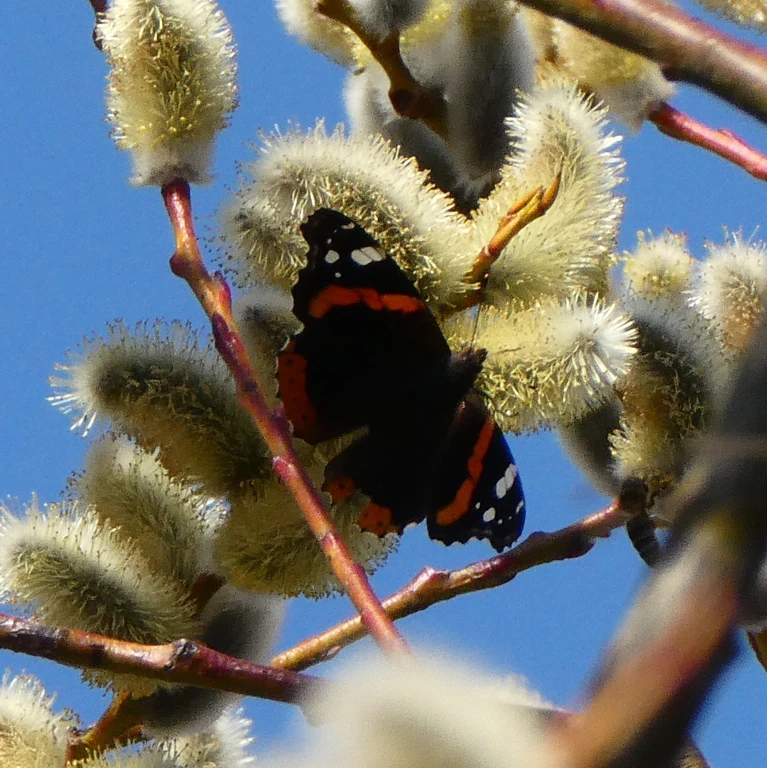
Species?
Vanessa atalanta
